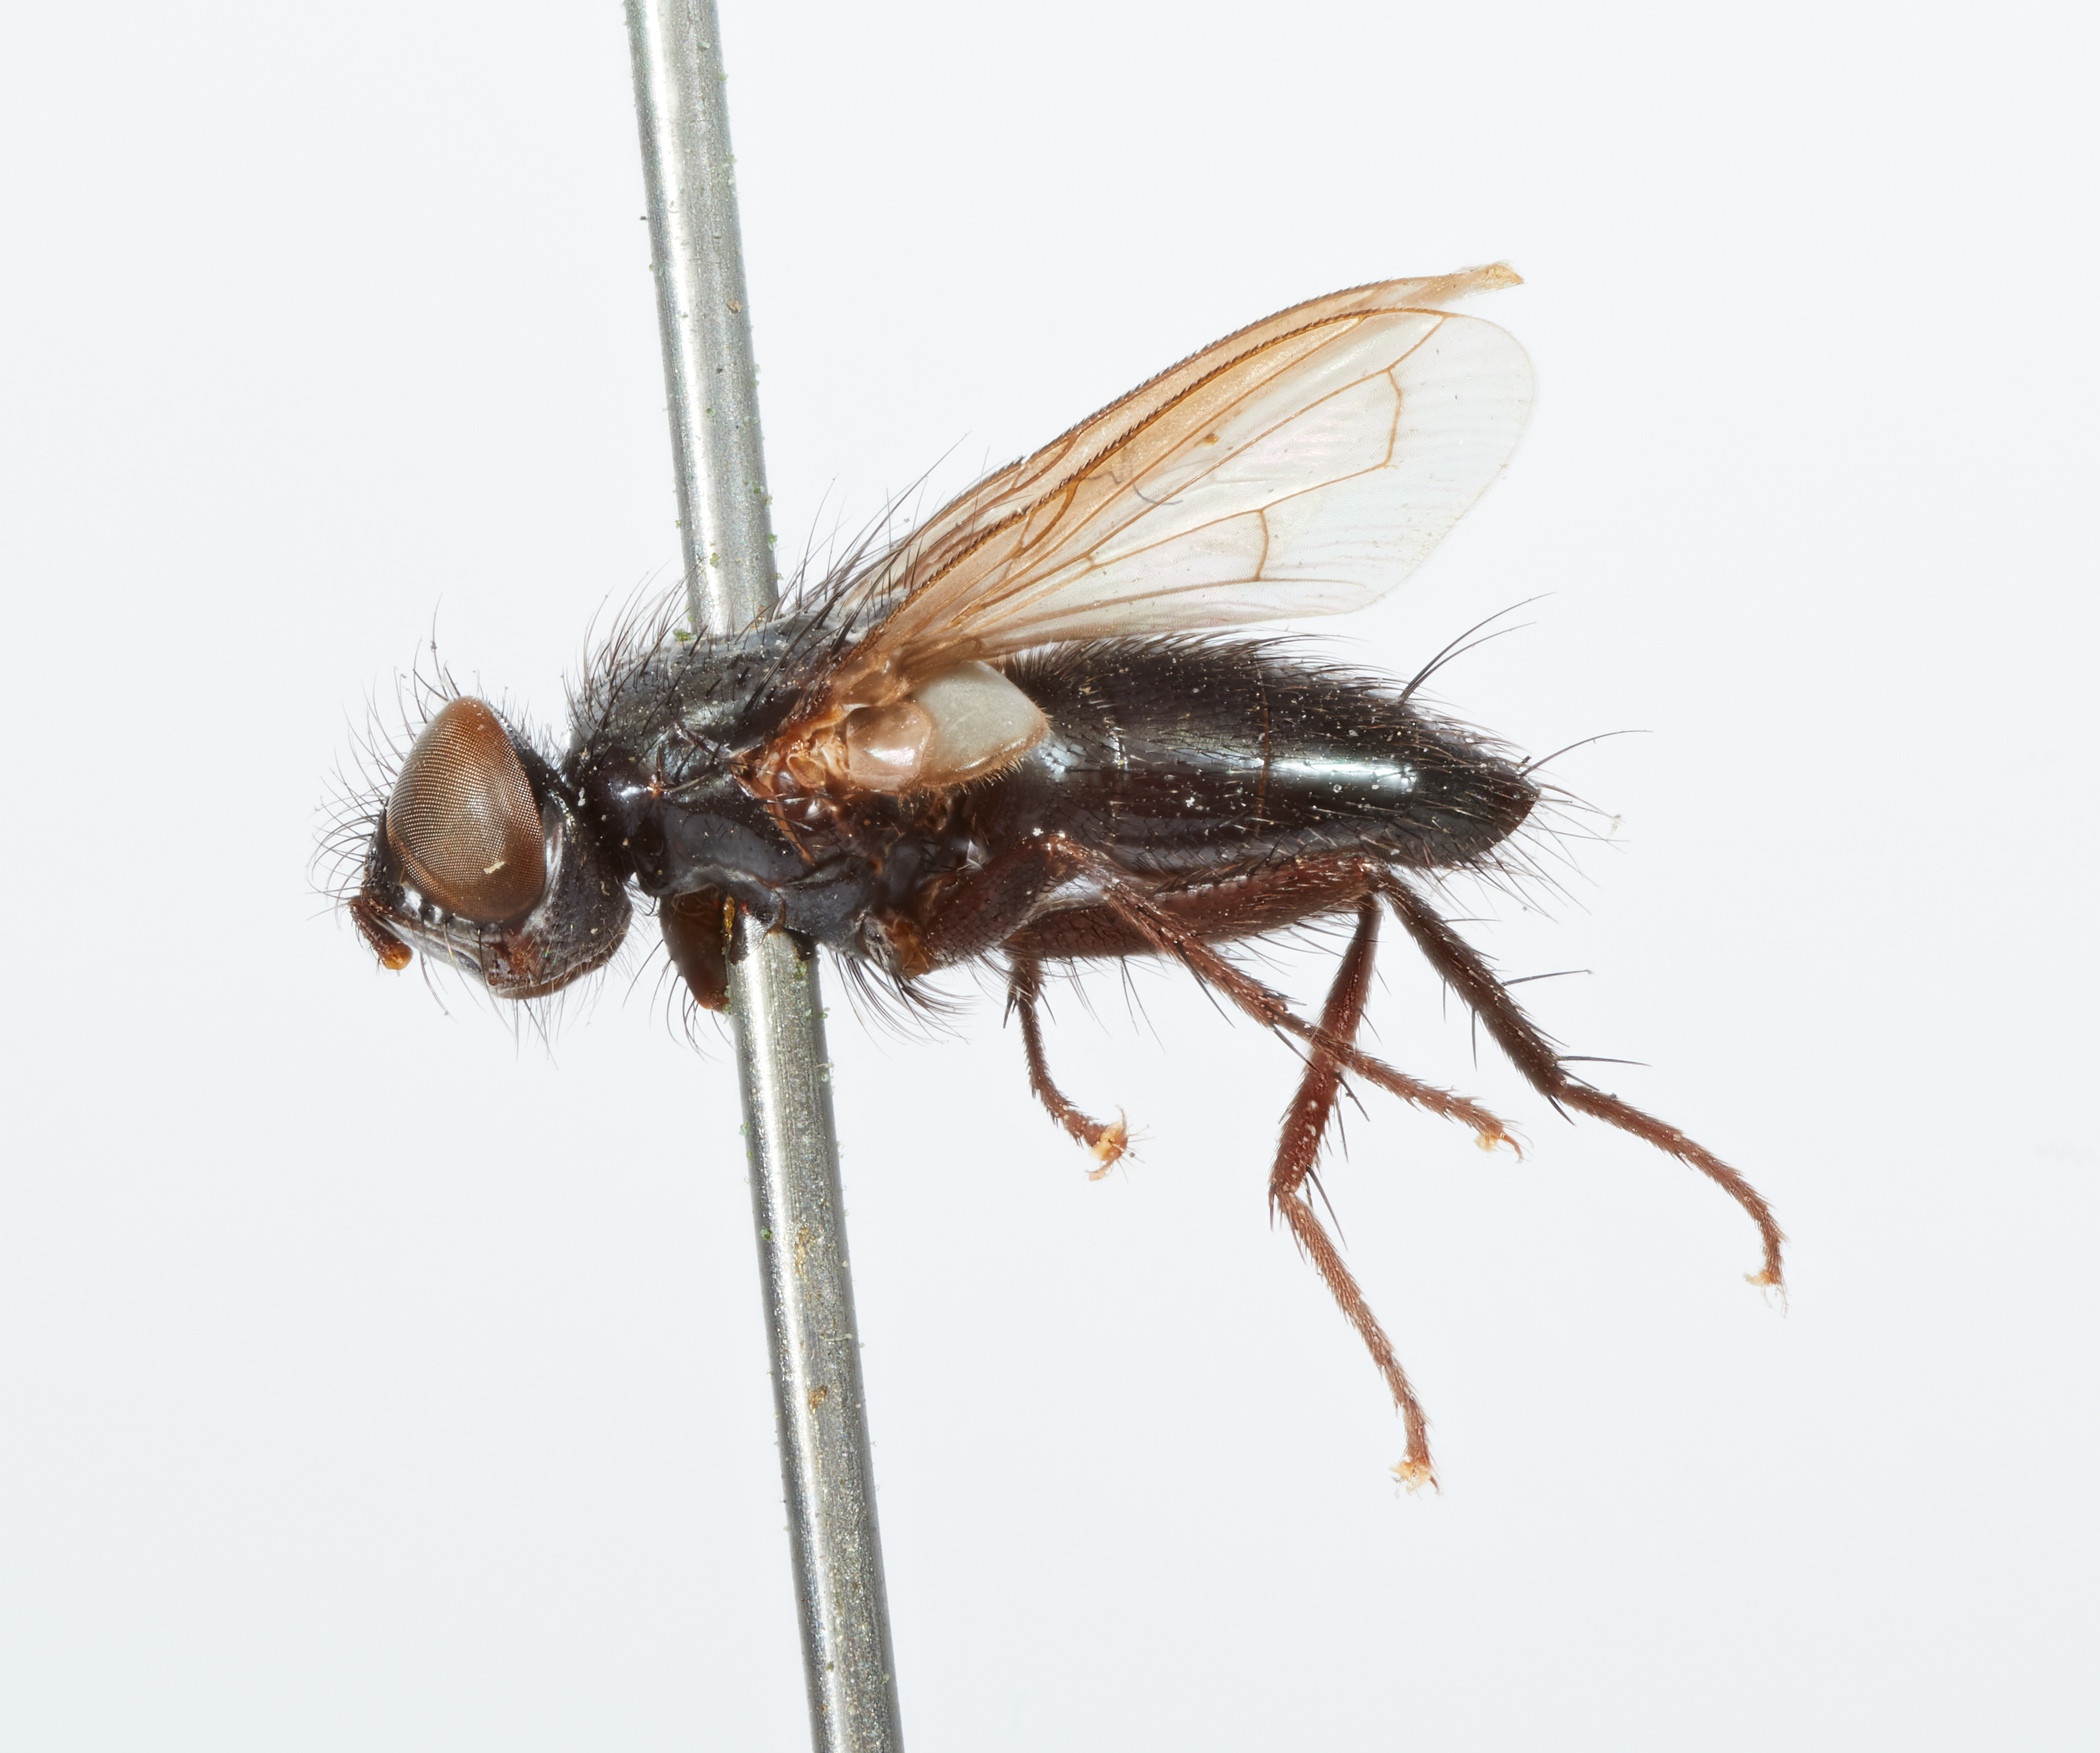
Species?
Hesperophasia aenescens
